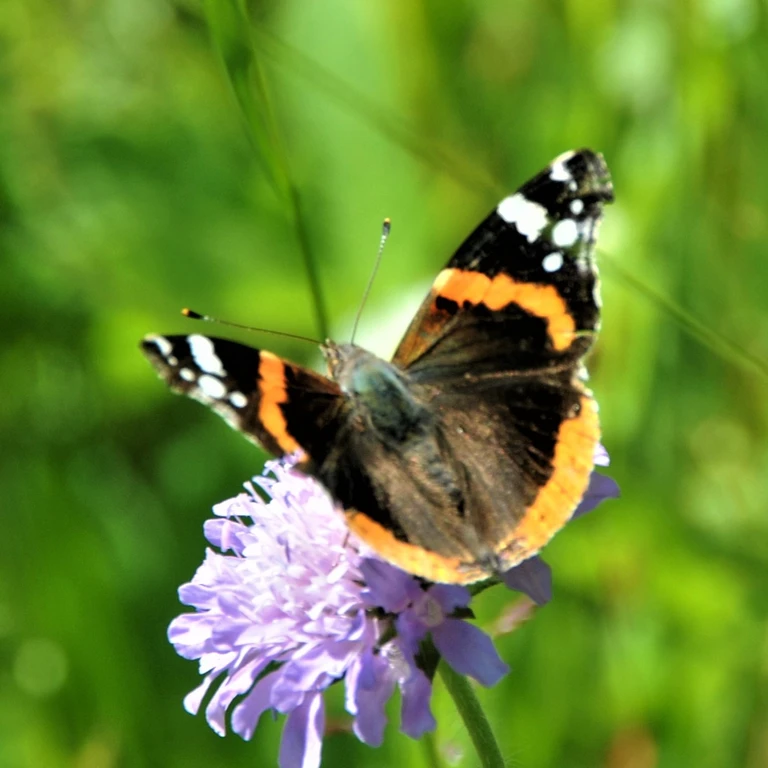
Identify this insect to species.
Vanessa atalanta
